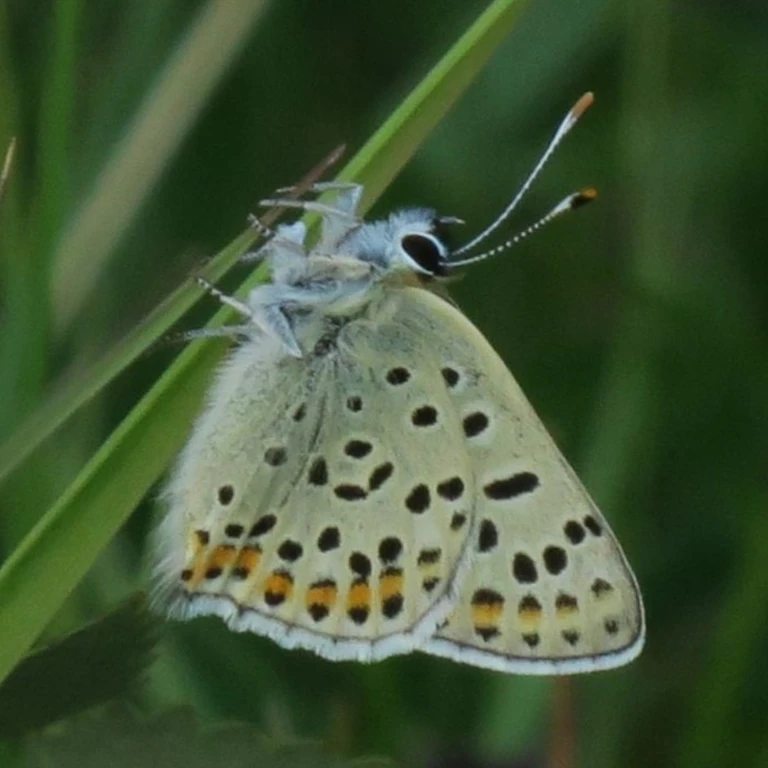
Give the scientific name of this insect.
Lycaena tityrus (also Loweia tityrus)
